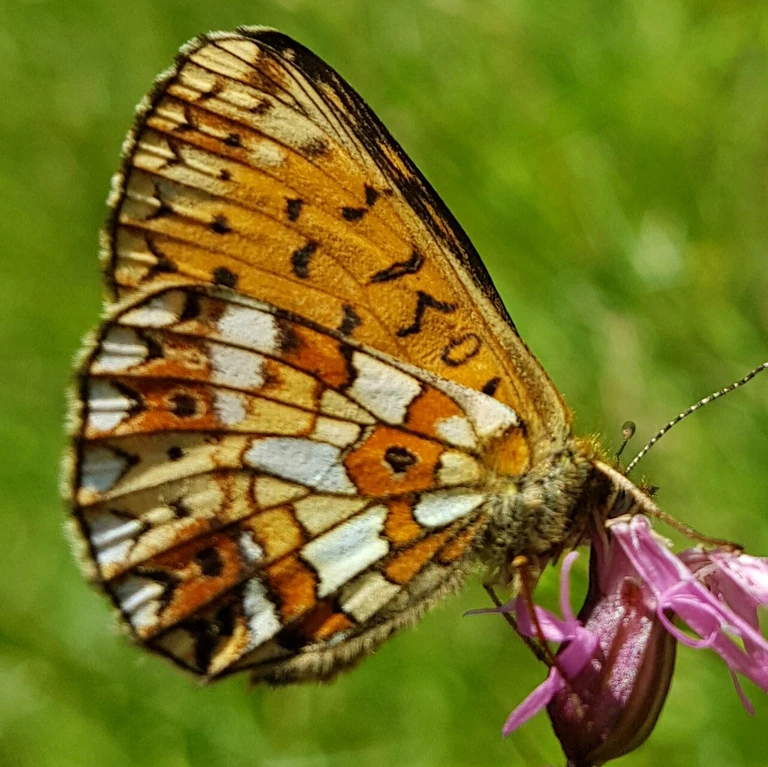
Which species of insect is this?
Boloria selene
